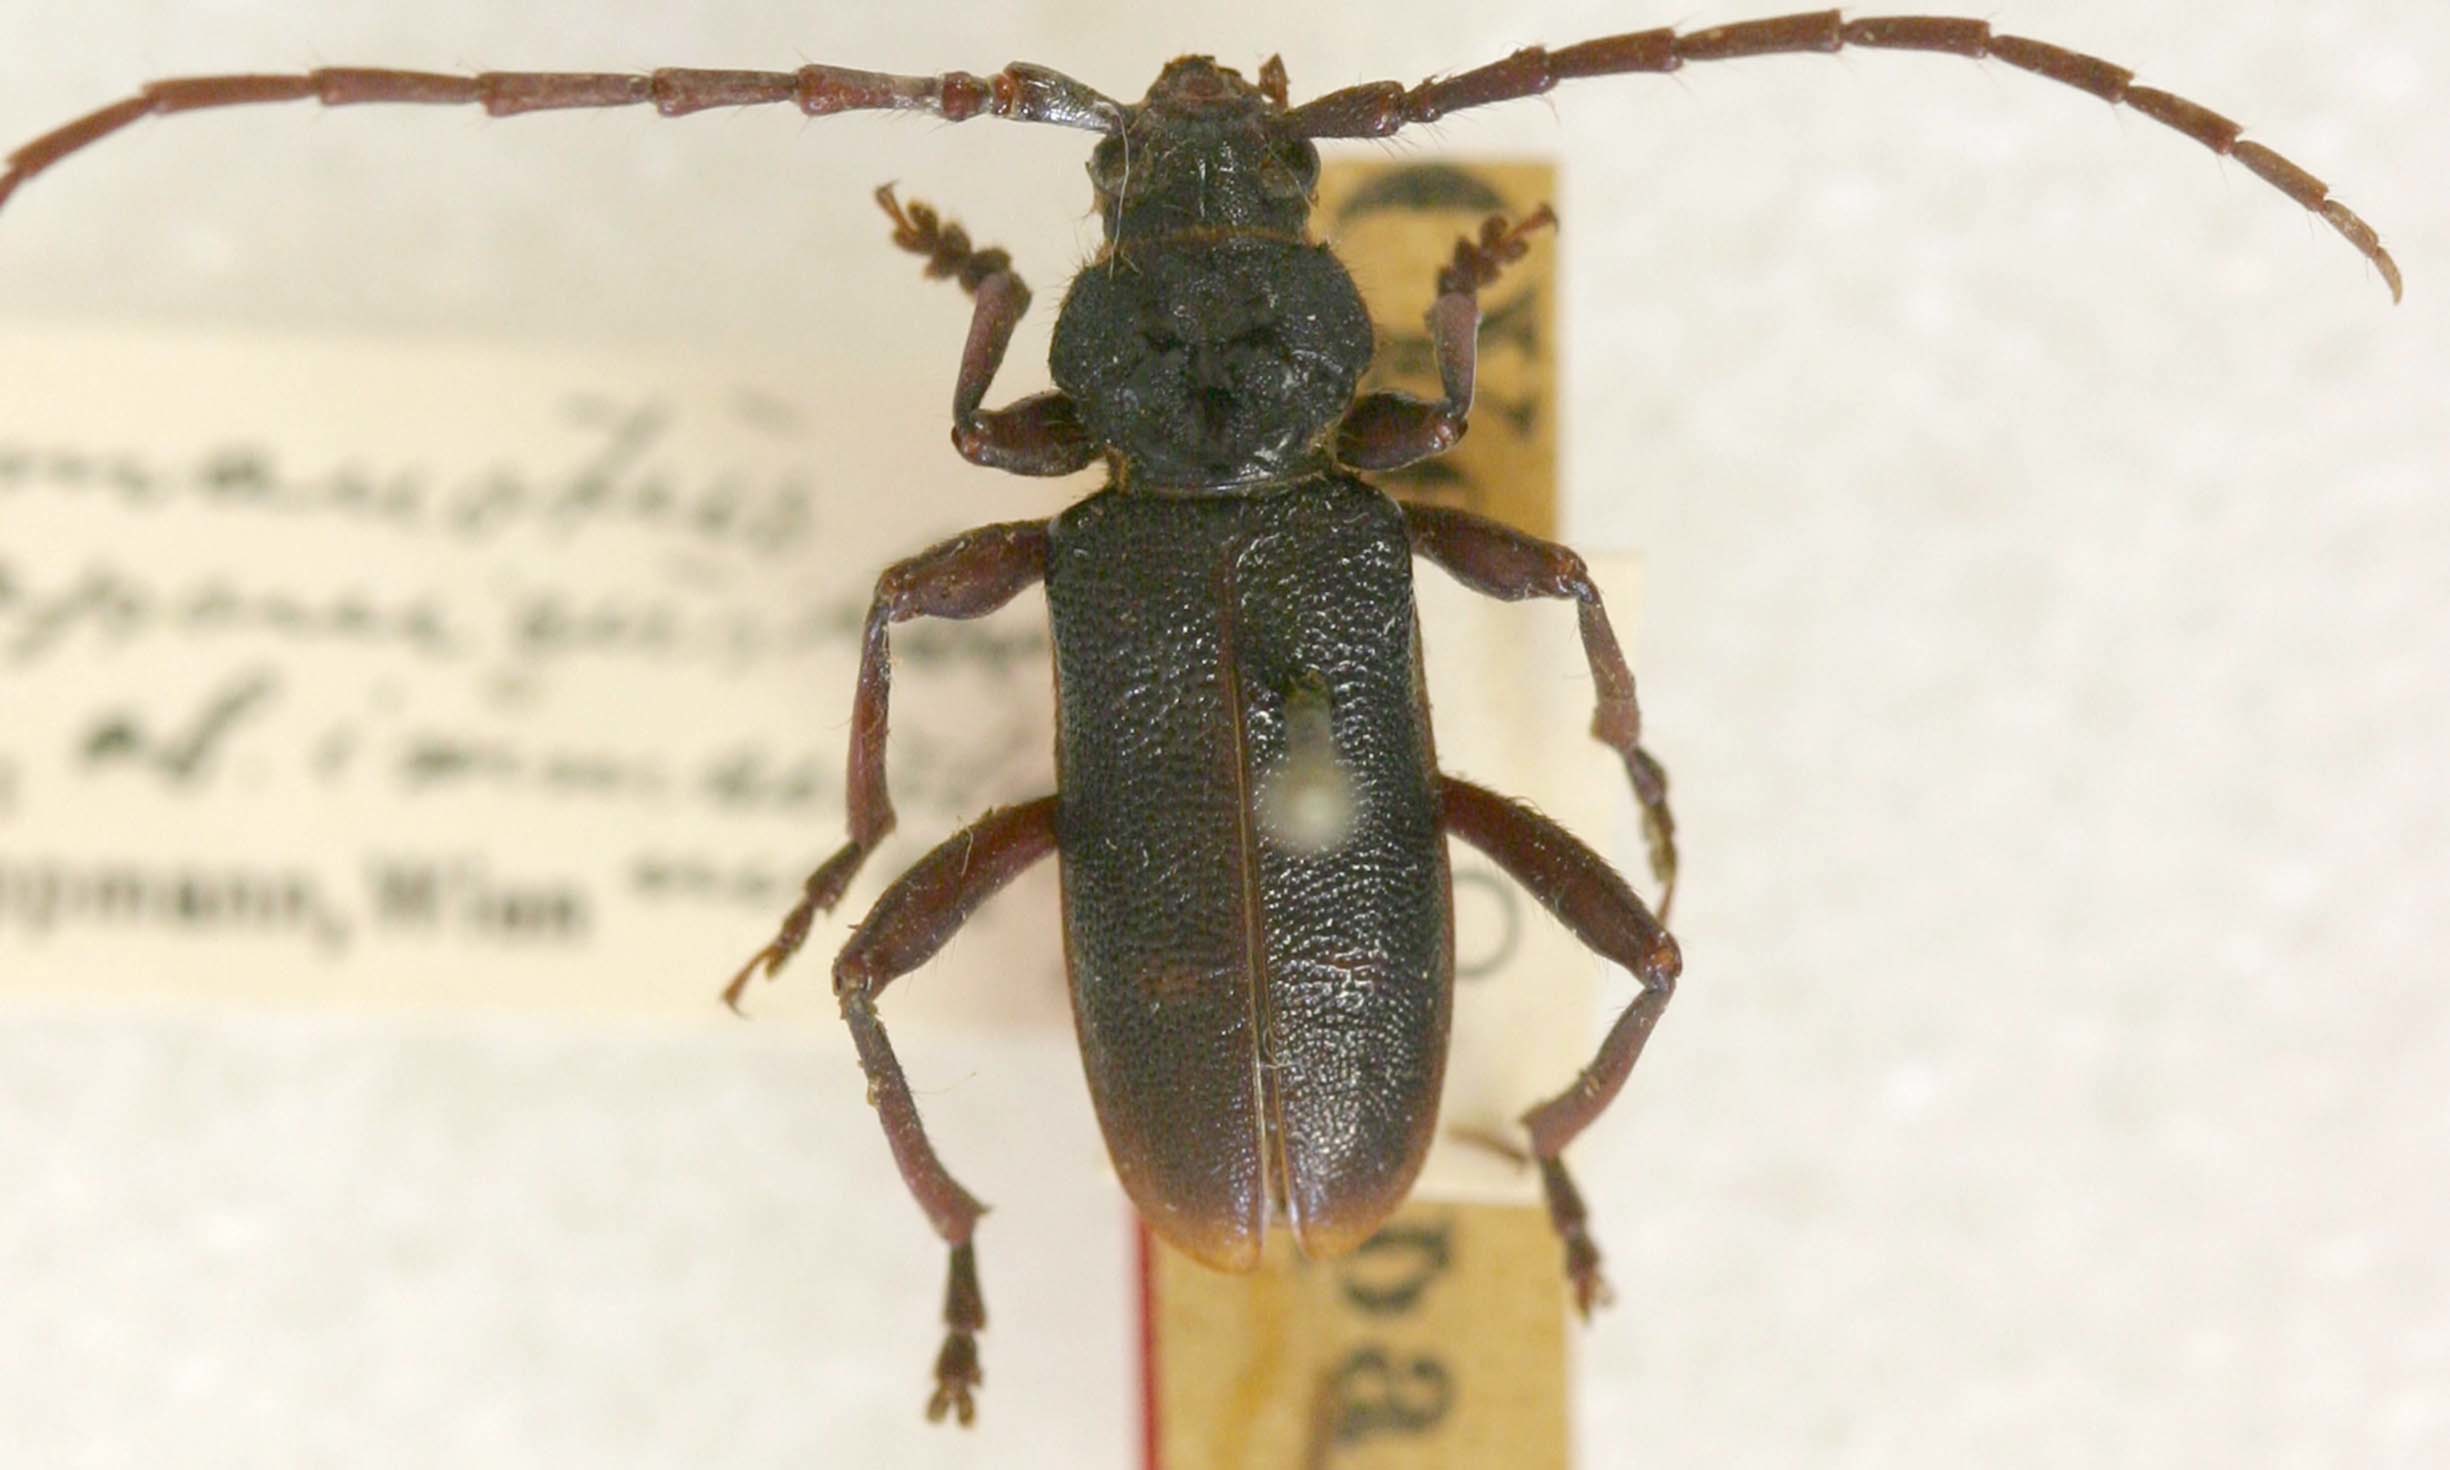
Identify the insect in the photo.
Semanotus japonicus
